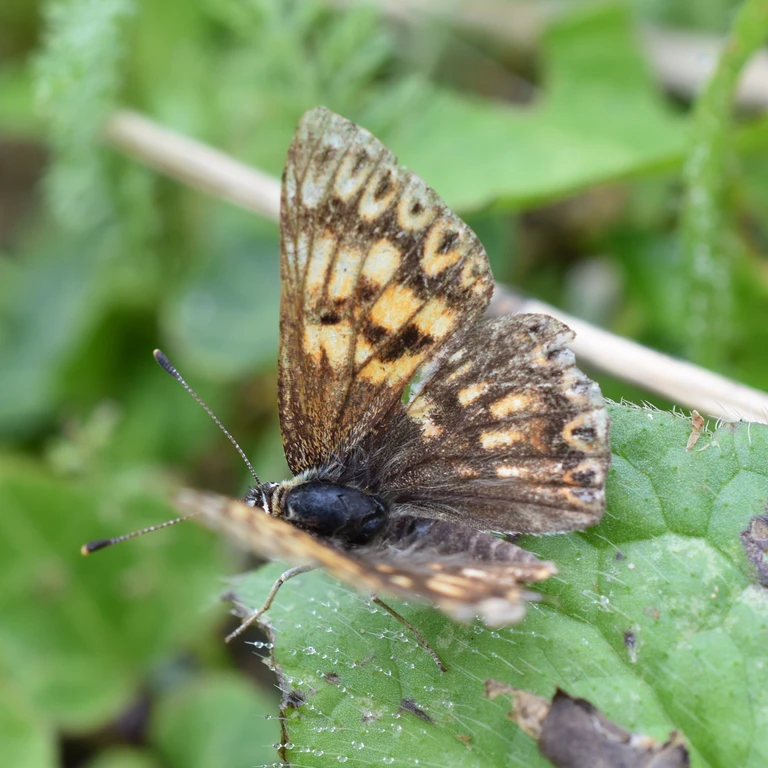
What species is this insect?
Hamearis lucina
